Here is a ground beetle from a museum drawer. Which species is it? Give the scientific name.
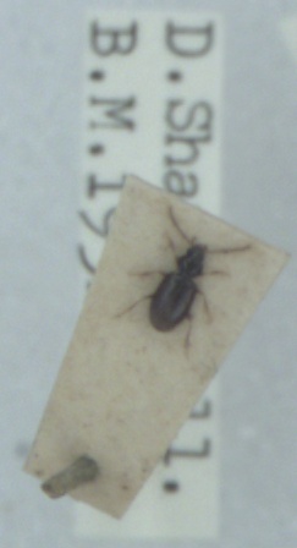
Tachys bistriatus
